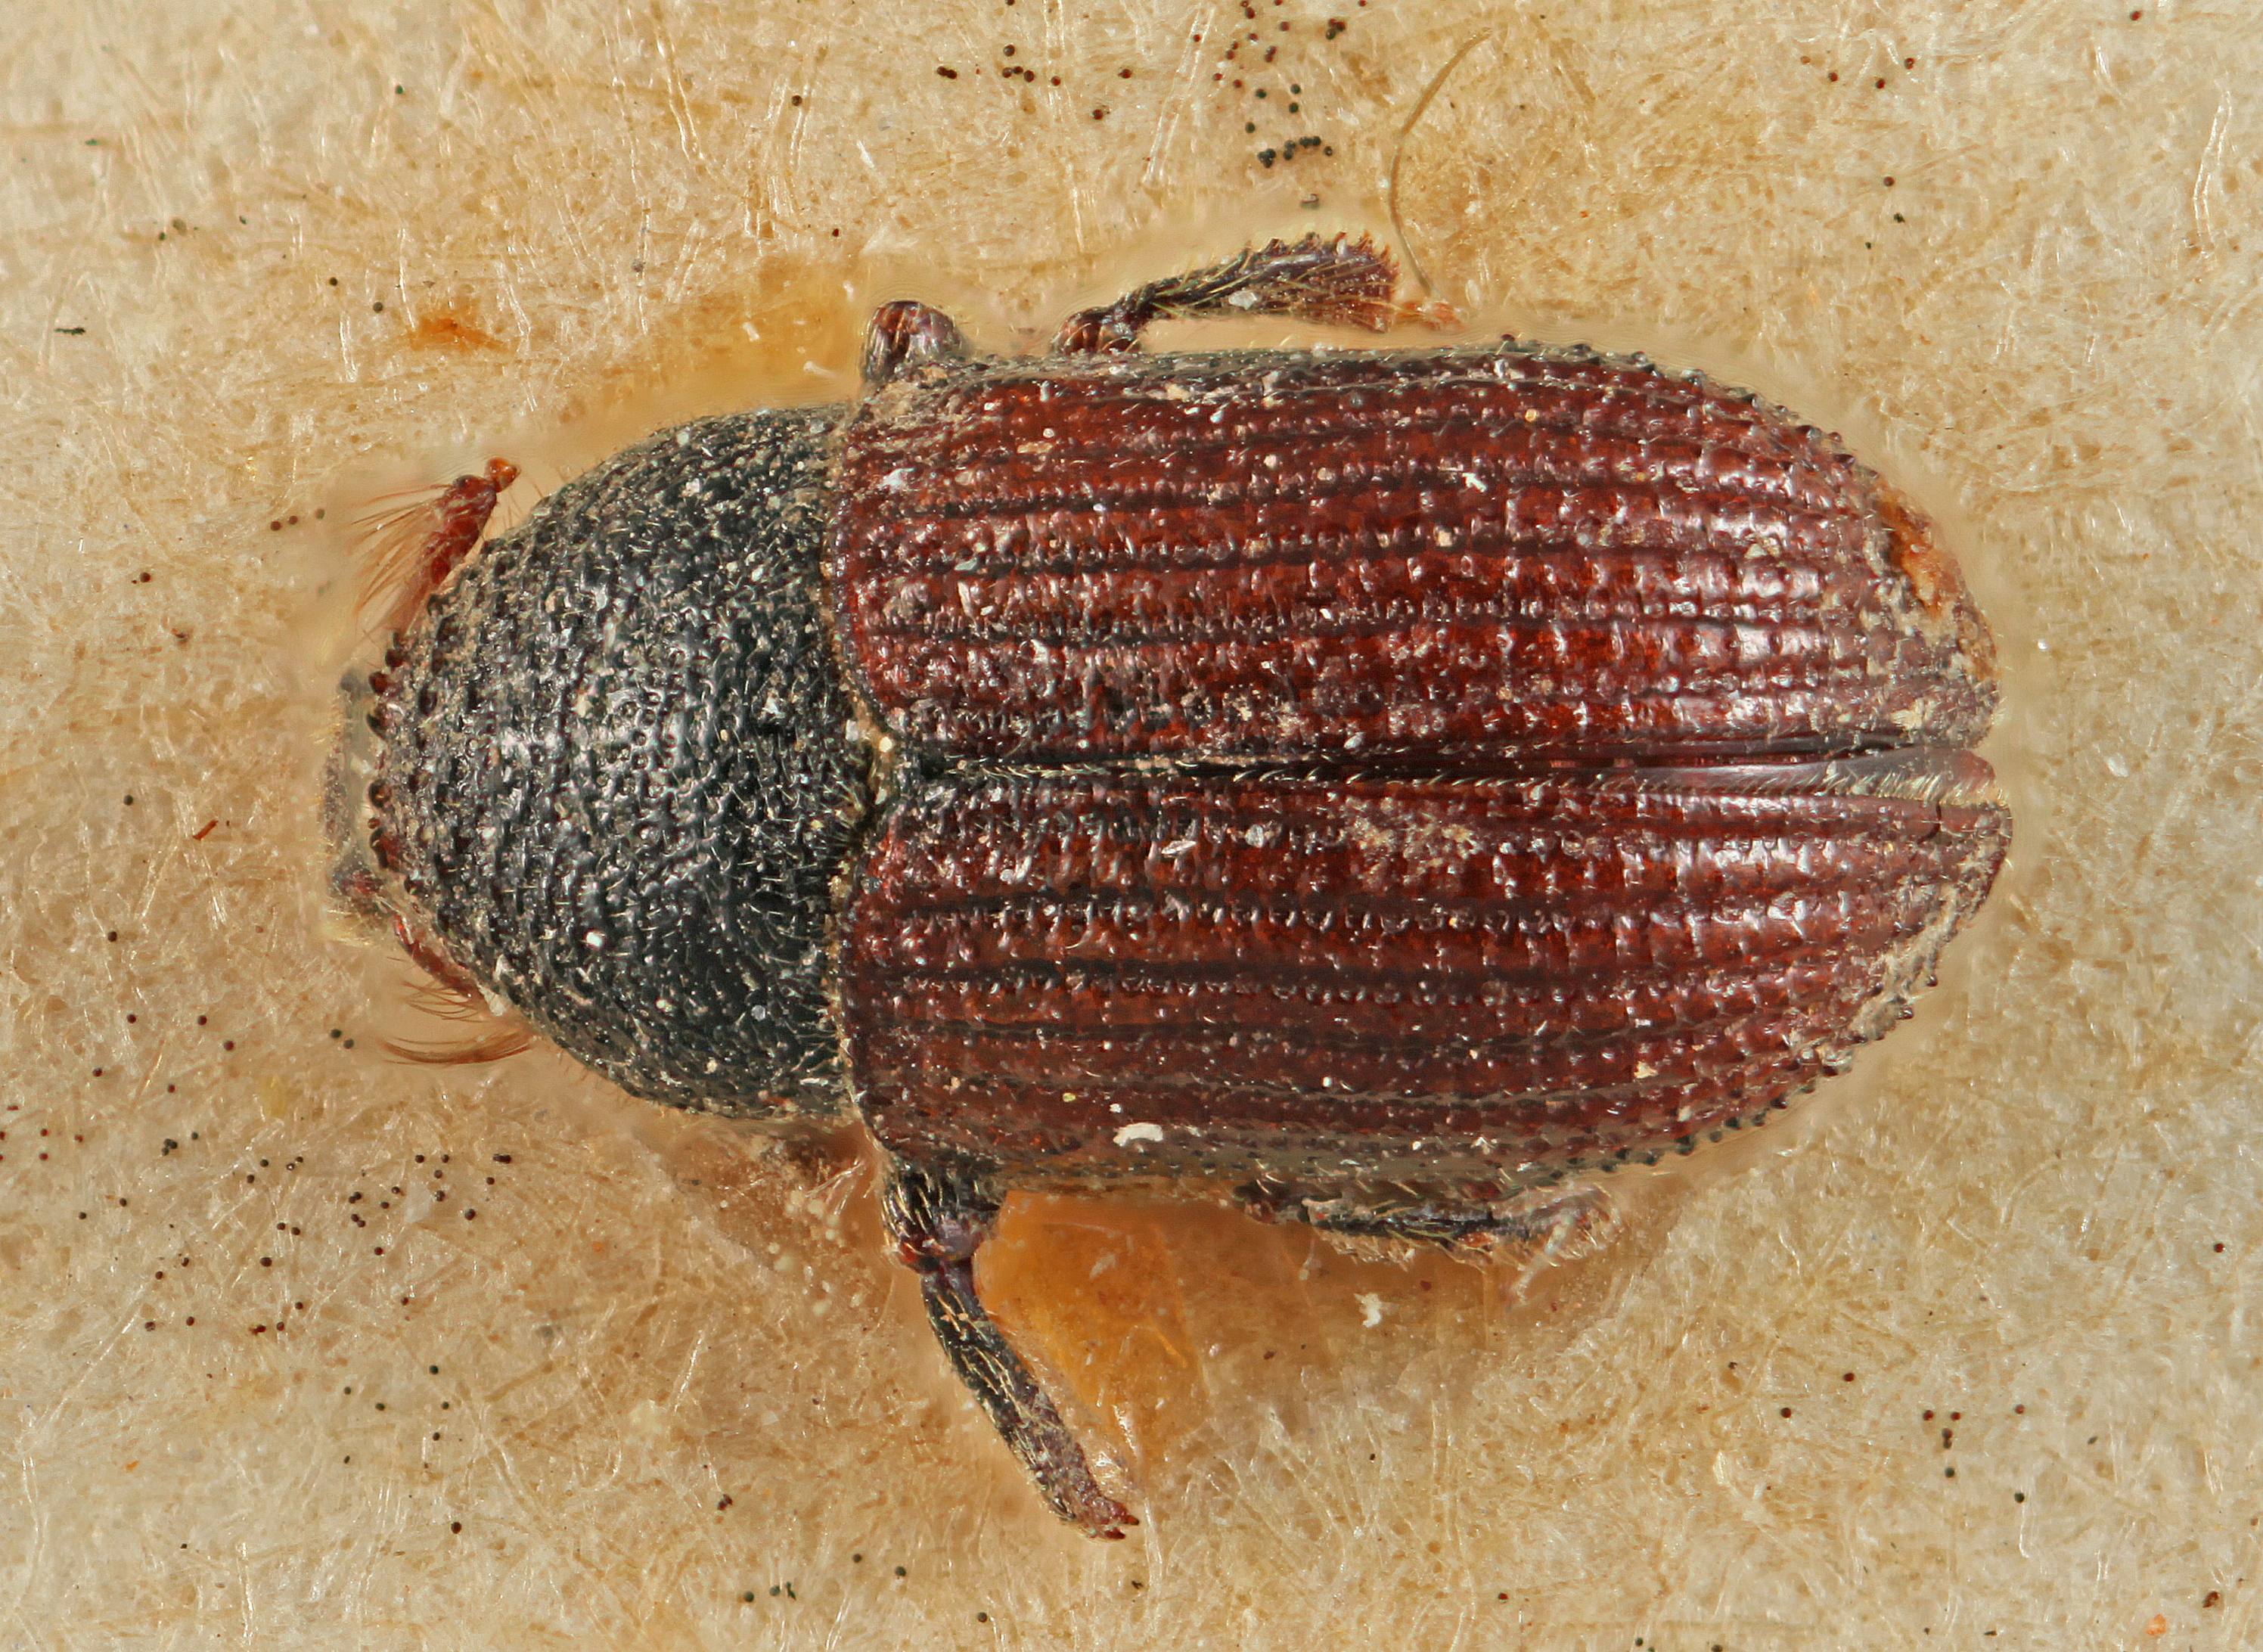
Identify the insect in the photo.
Phloeotribus picipennis
